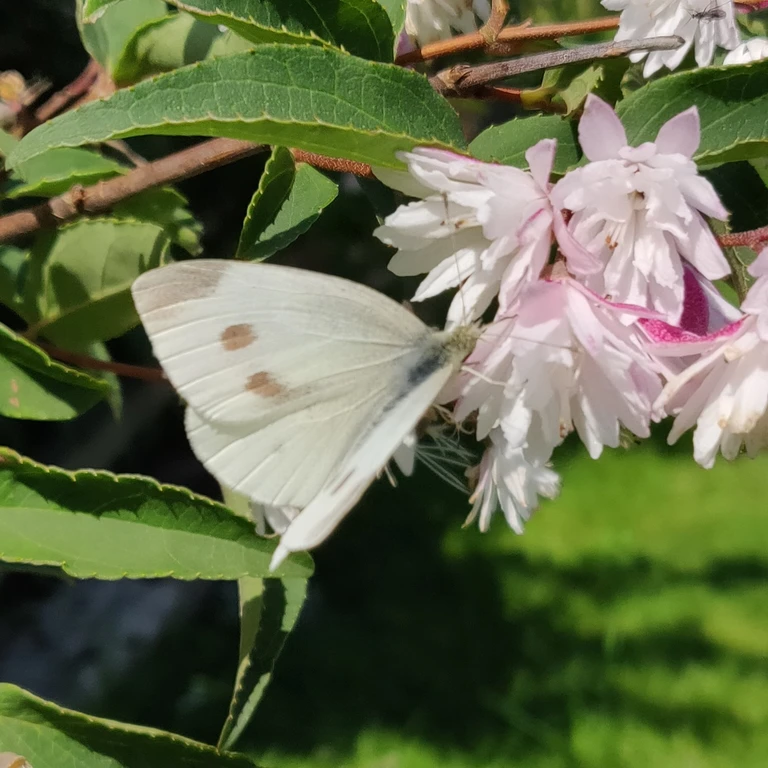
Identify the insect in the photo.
Pieris rapae
